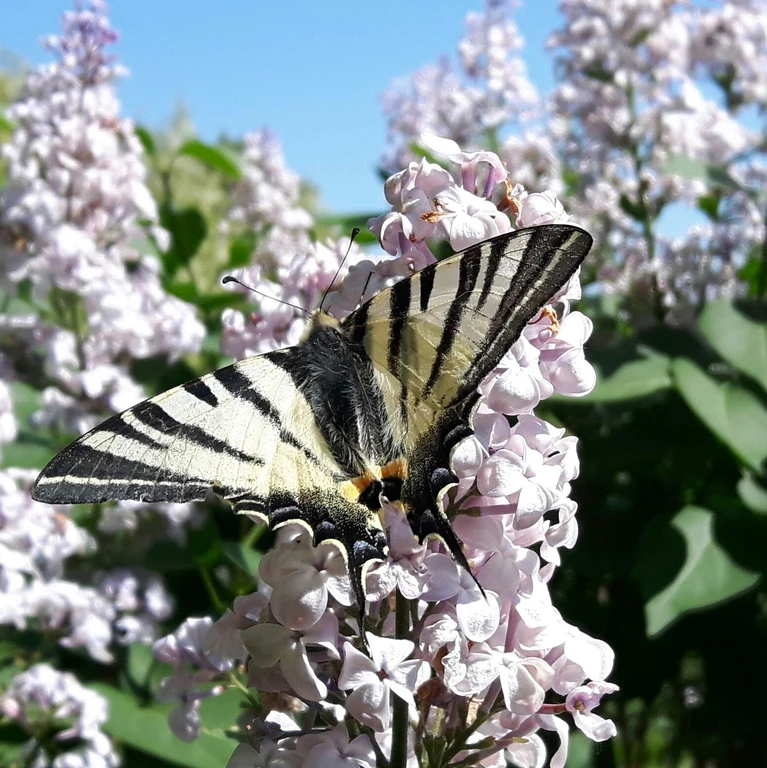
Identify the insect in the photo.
Iphiclides podalirius
